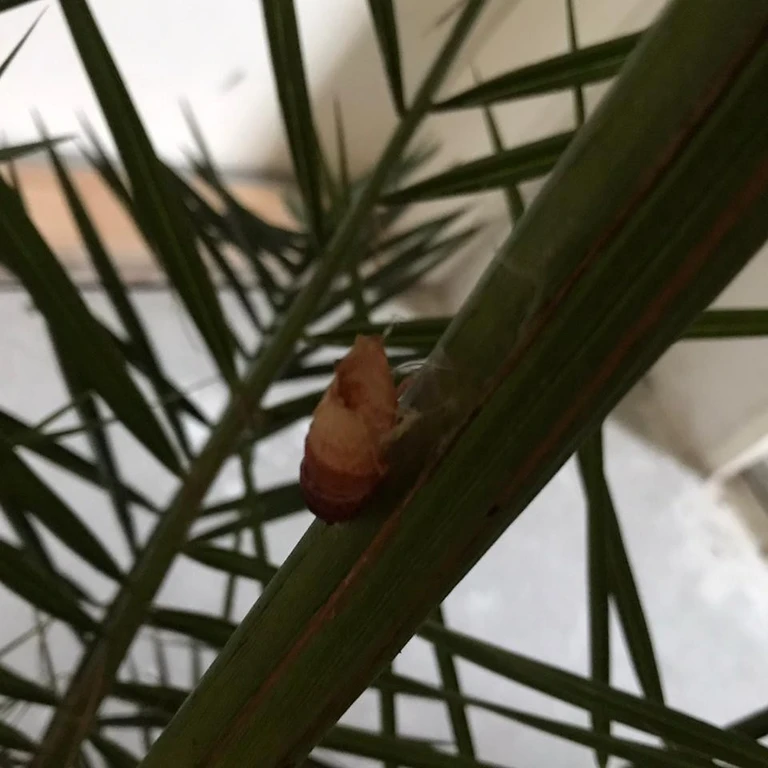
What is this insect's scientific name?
Iphiclides podalirius
